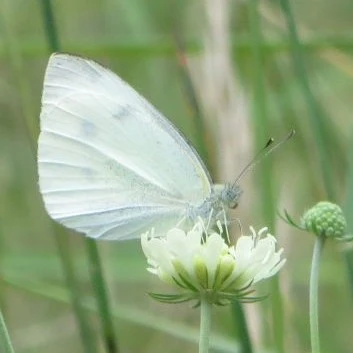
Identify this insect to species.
Pieris rapae
